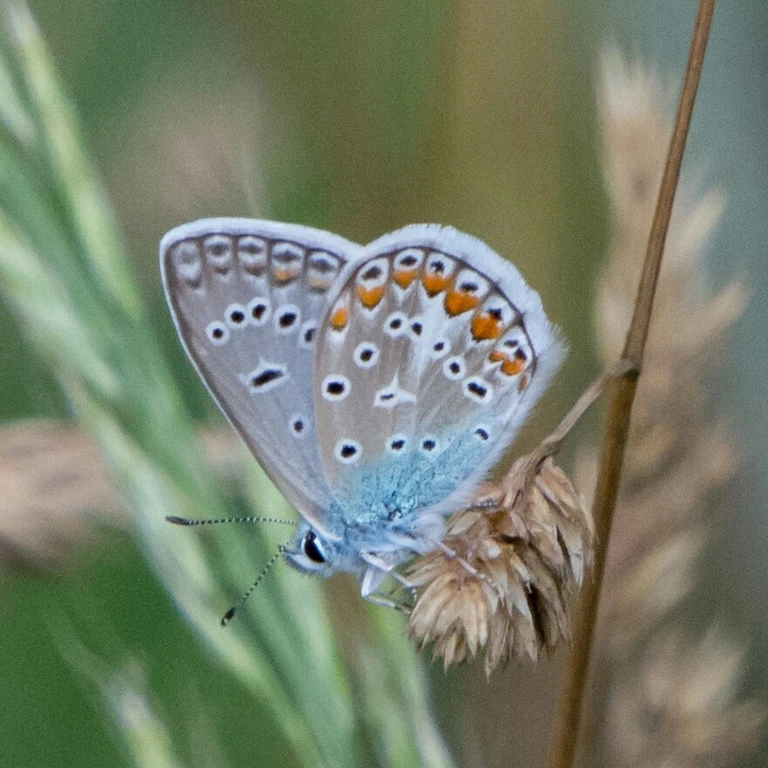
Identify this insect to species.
Polyommatus icarus
